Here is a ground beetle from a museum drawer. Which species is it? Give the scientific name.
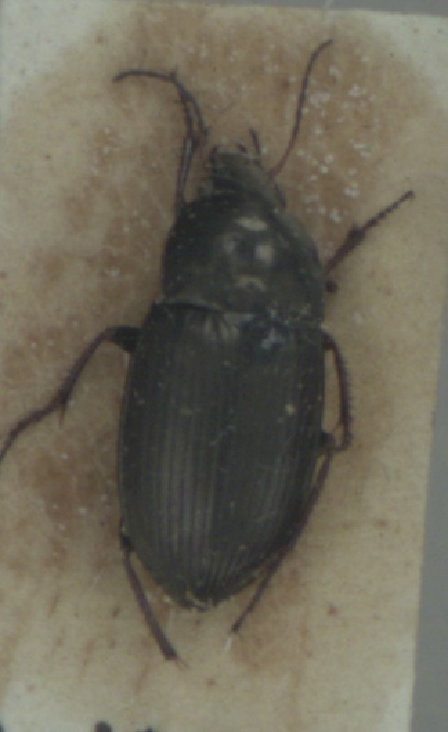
Amara similata
